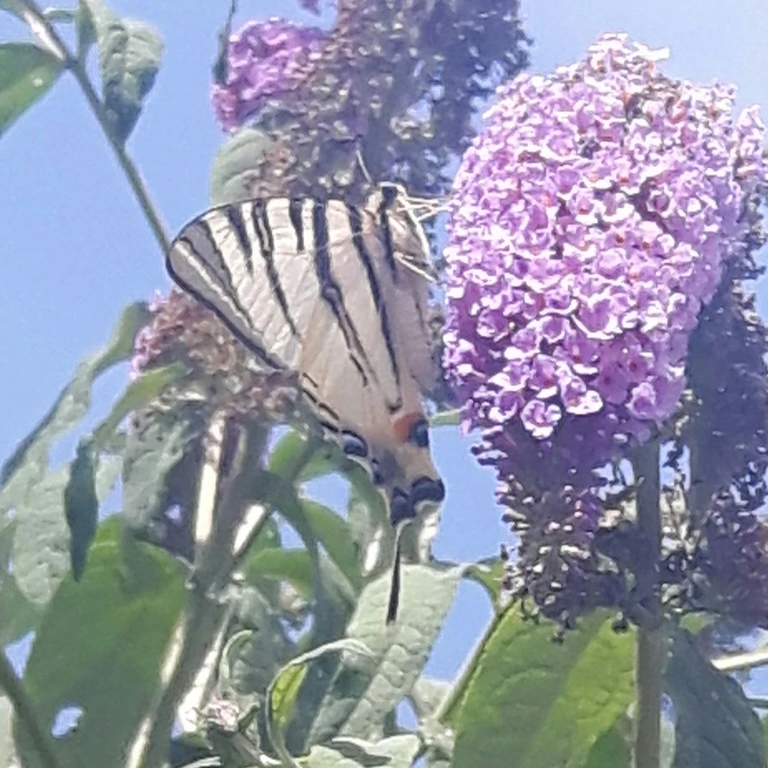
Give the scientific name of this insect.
Iphiclides podalirius
